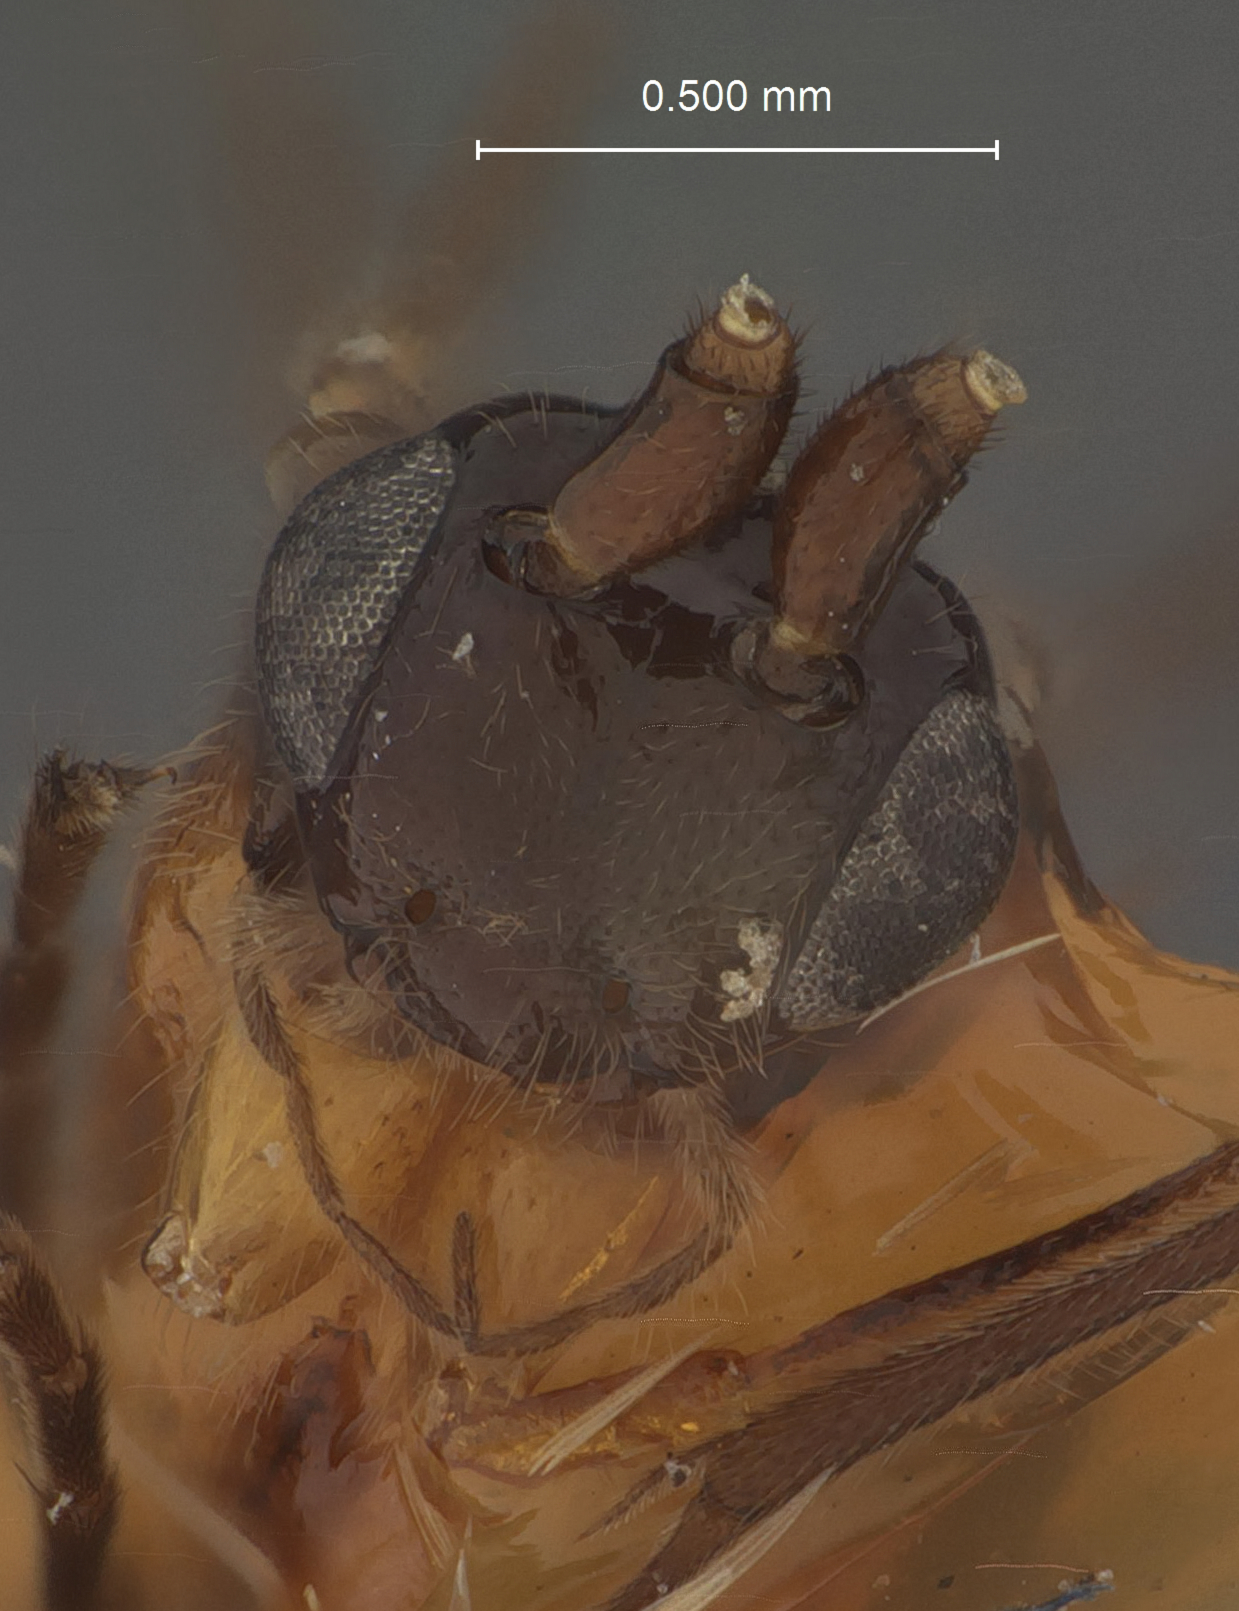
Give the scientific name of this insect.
Macrocentrus infumatus
